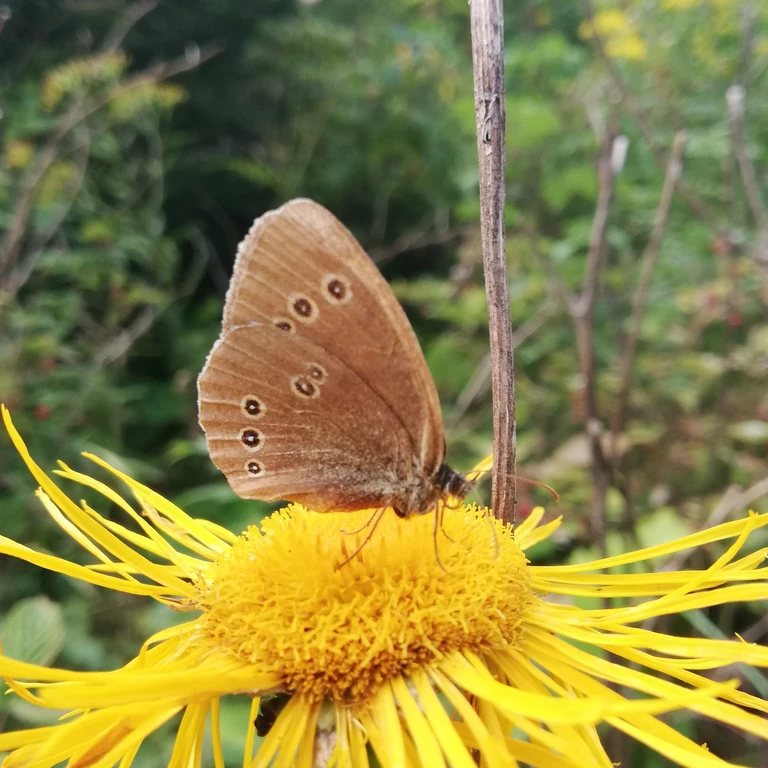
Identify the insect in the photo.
Aphantopus hyperantus
